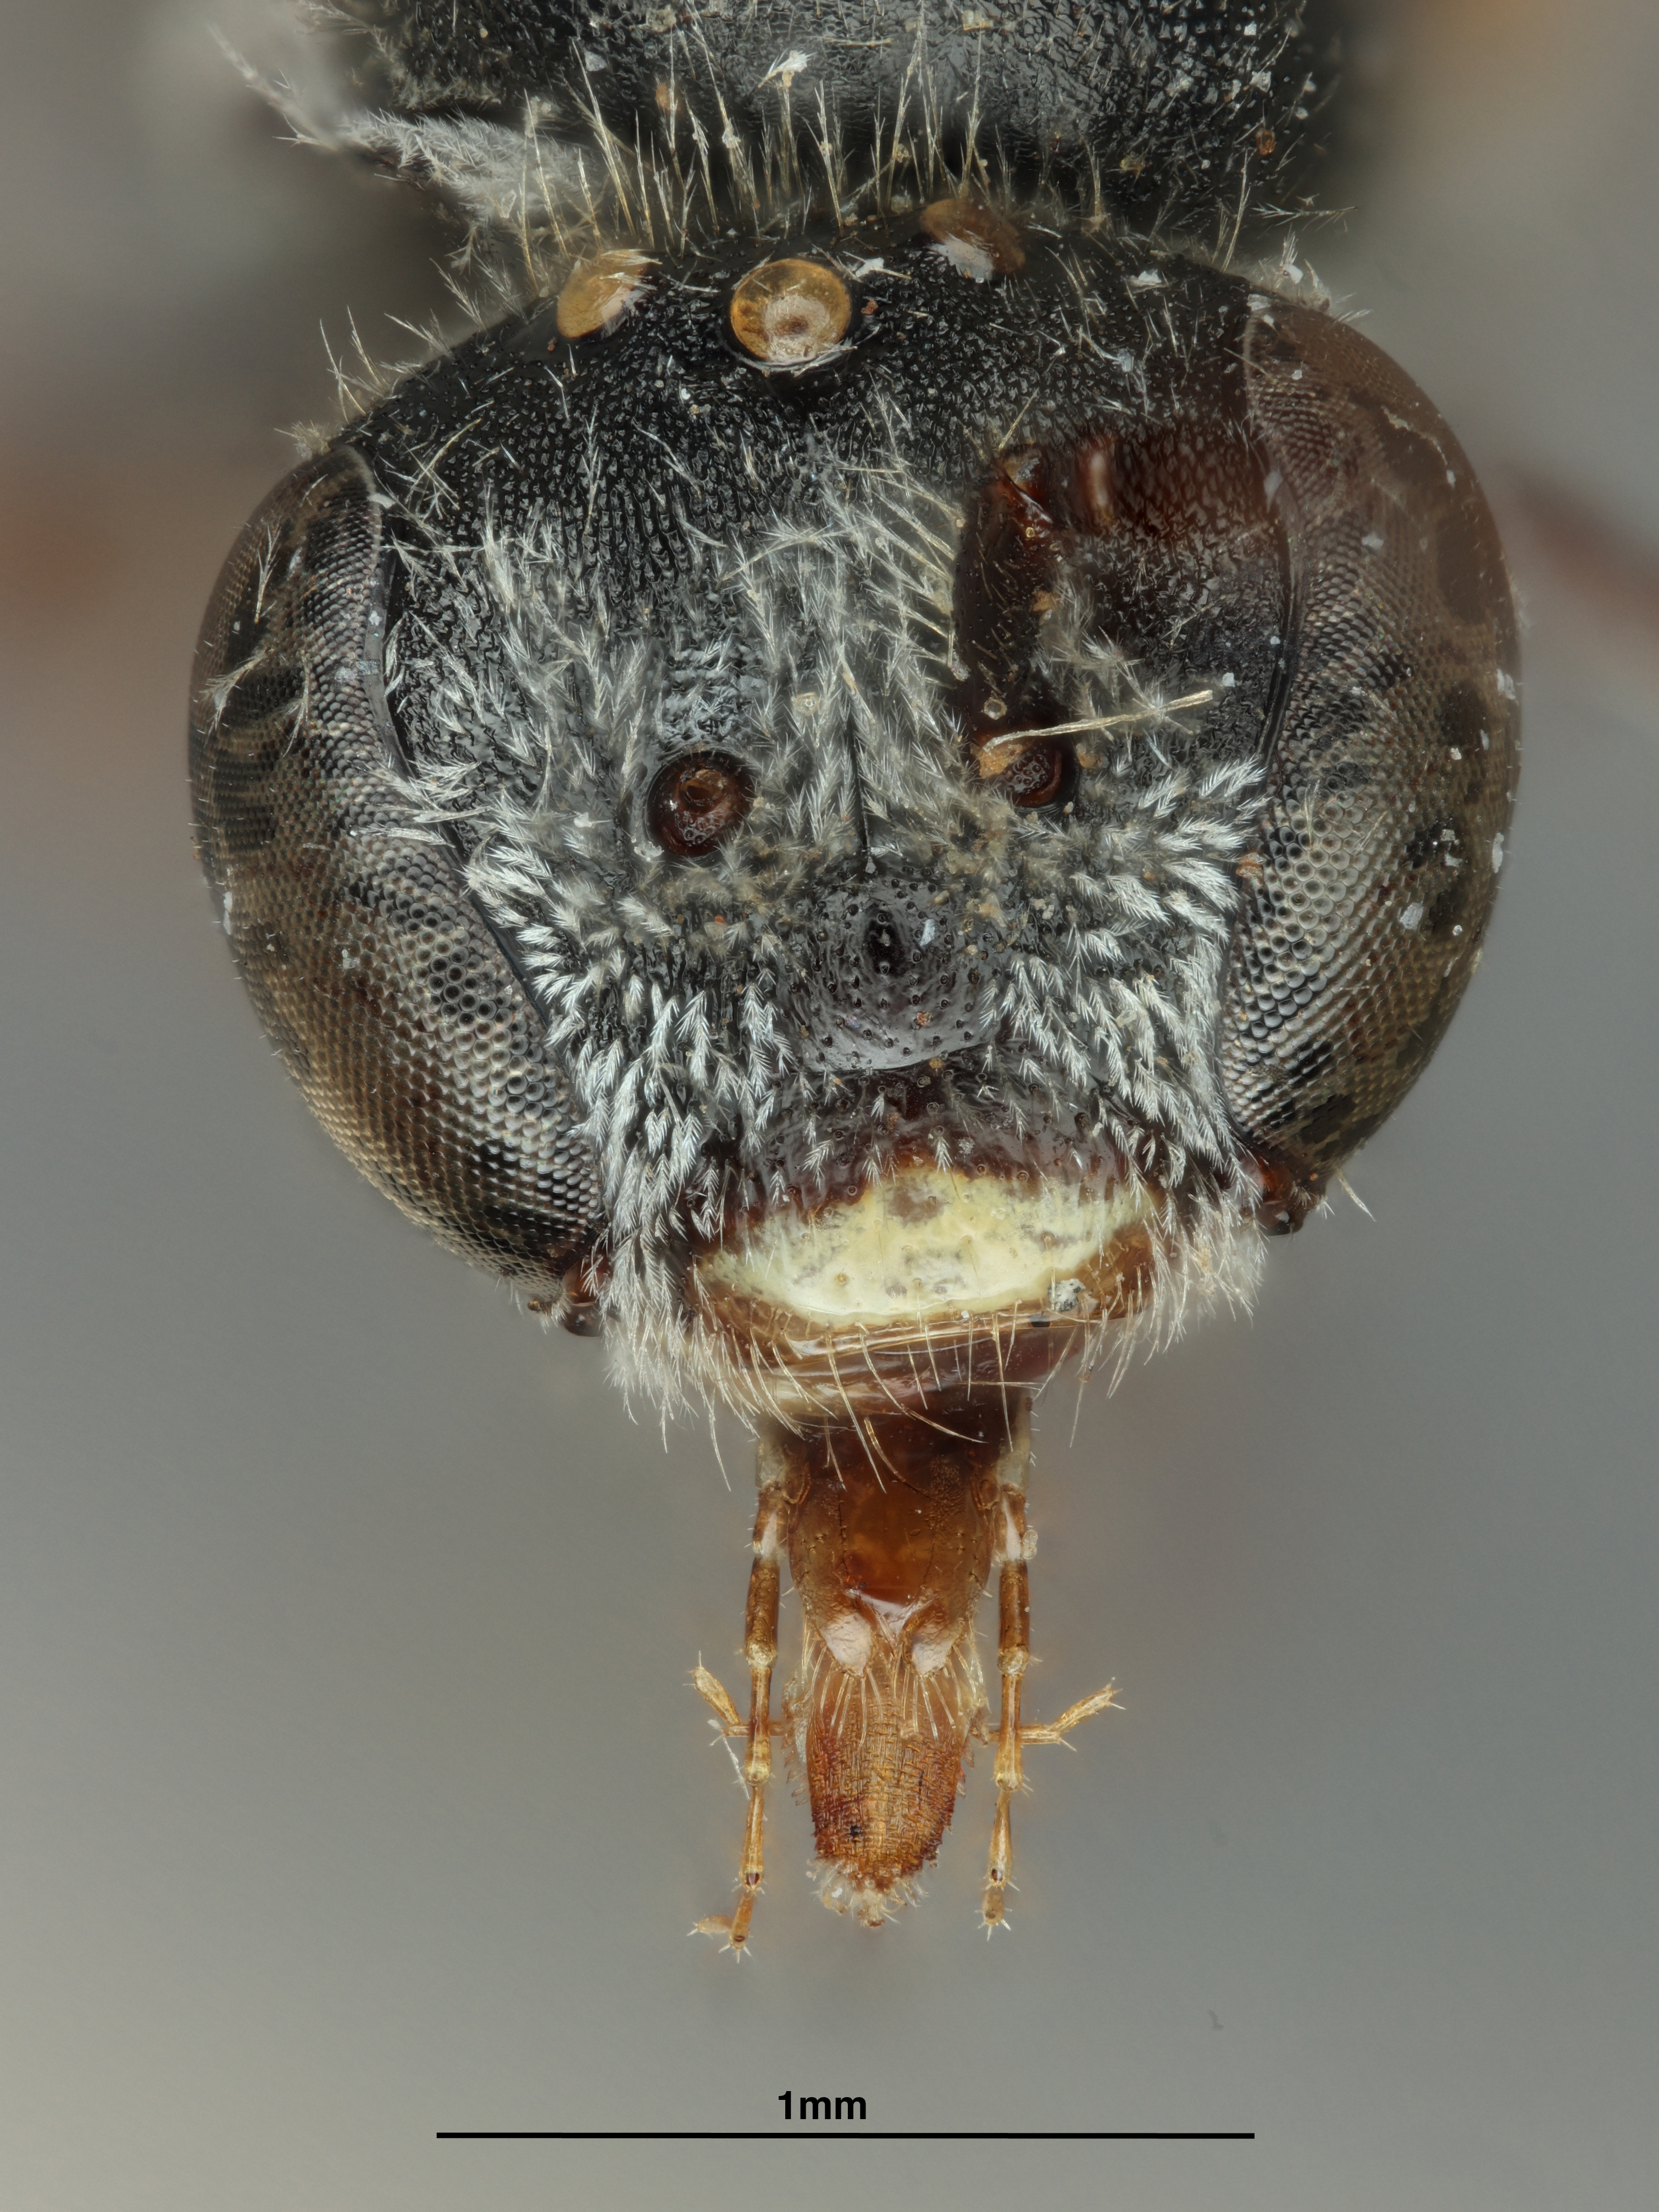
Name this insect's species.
Halictus repertulus
